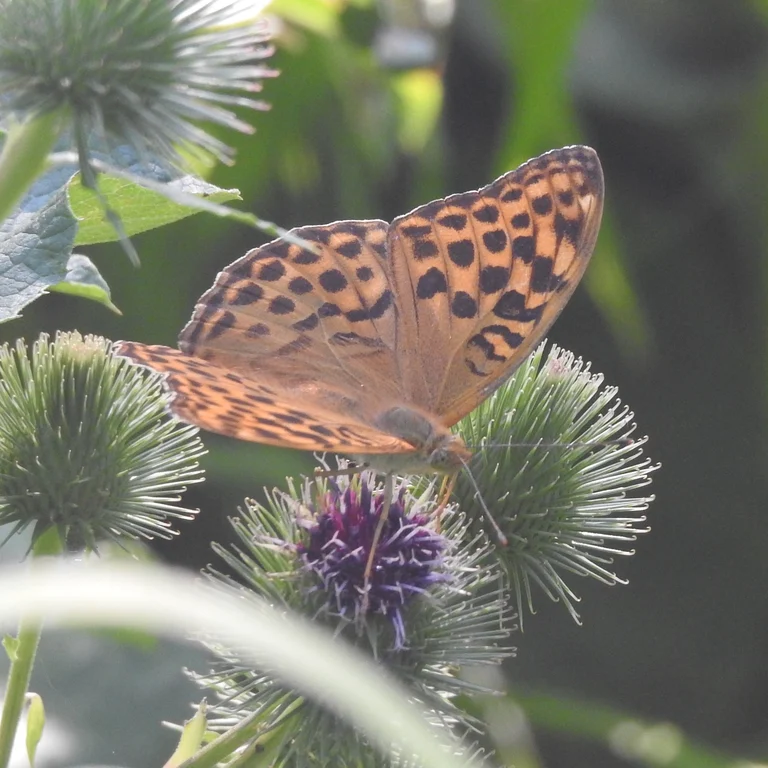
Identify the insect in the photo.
Argynnis paphia
